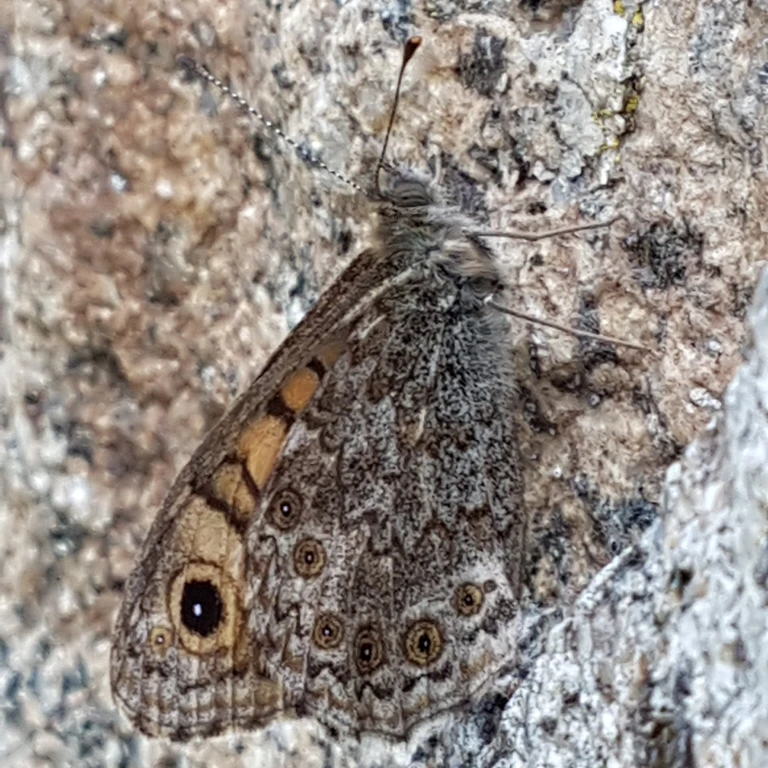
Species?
Lasiommata megera (also Pararge megera)
